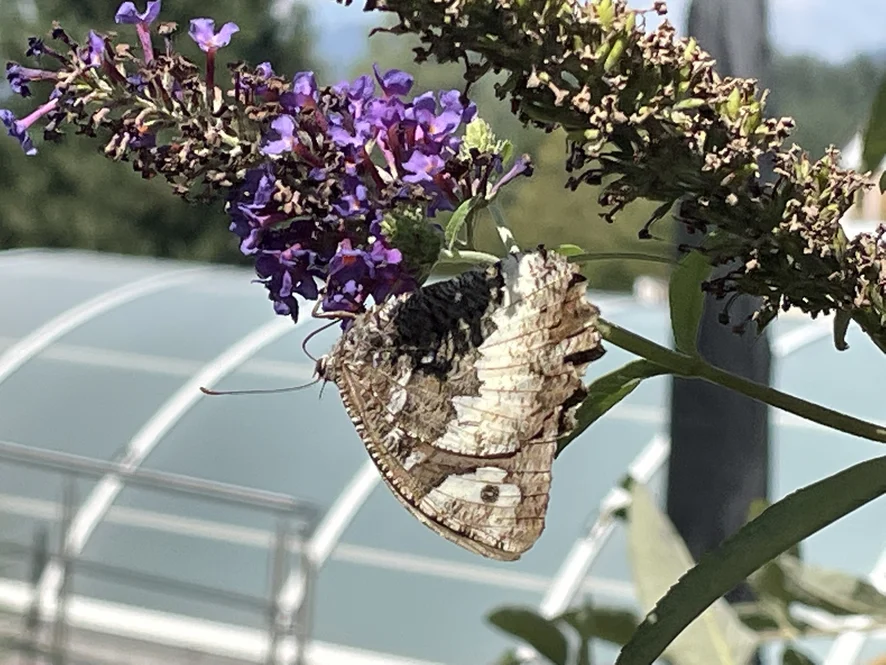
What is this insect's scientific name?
Brintesia circe
